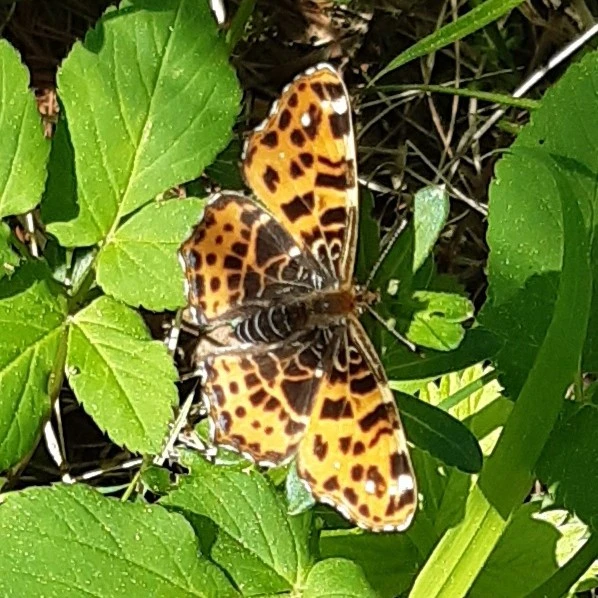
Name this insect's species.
Araschnia levana
